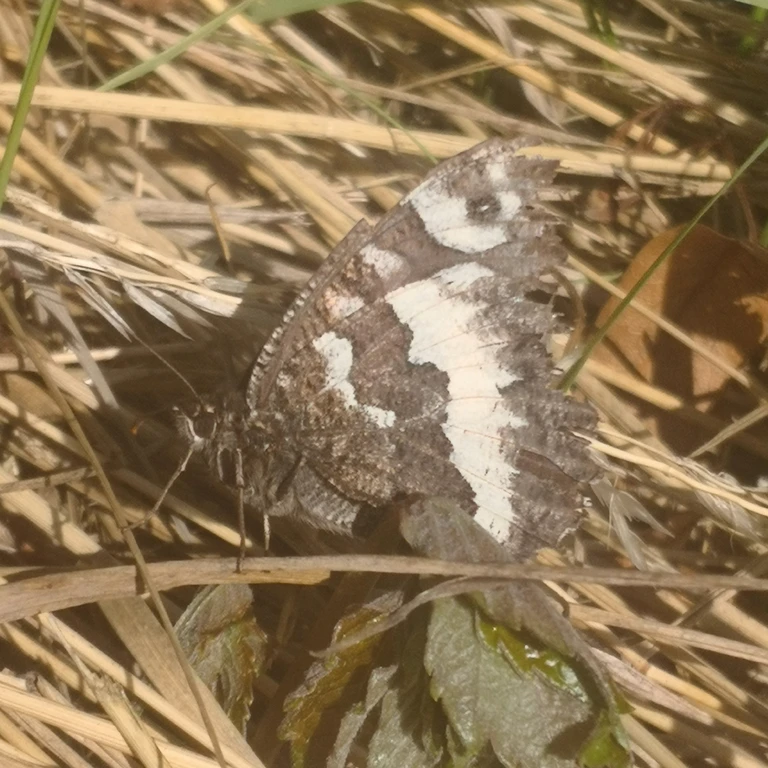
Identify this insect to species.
Brintesia circe
